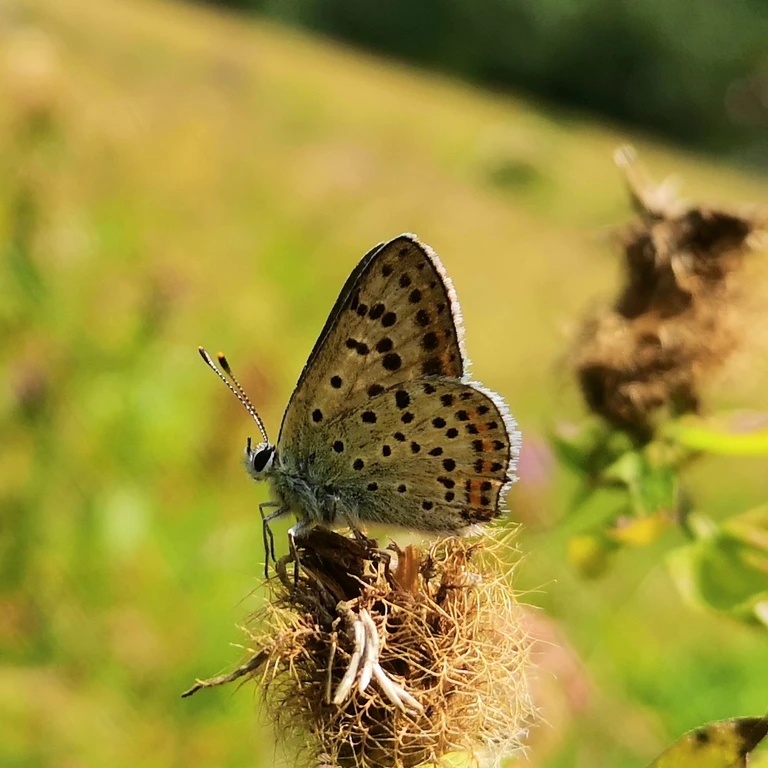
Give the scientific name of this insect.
Lycaena tityrus (also Loweia tityrus)
